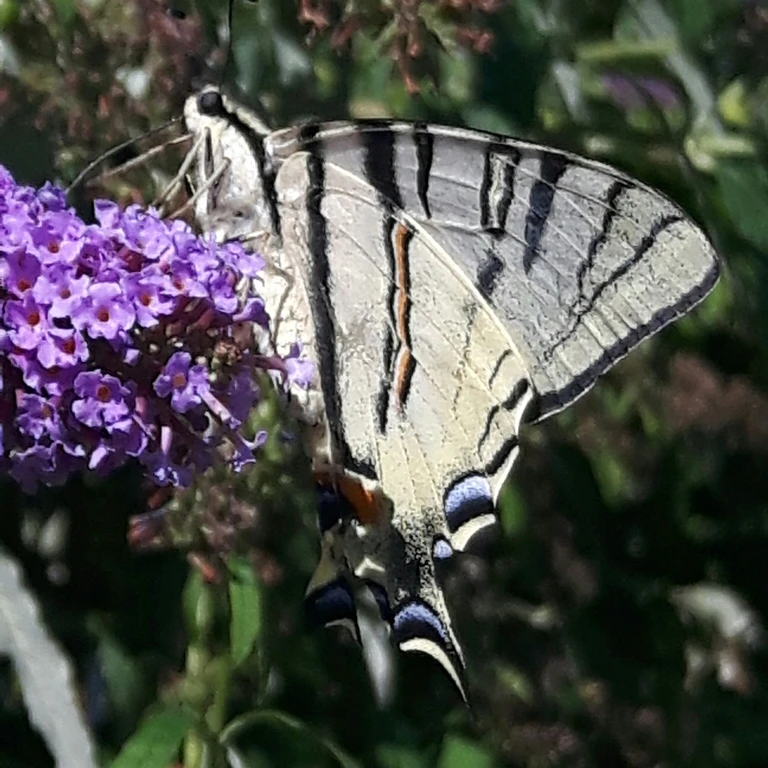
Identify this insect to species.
Iphiclides podalirius
